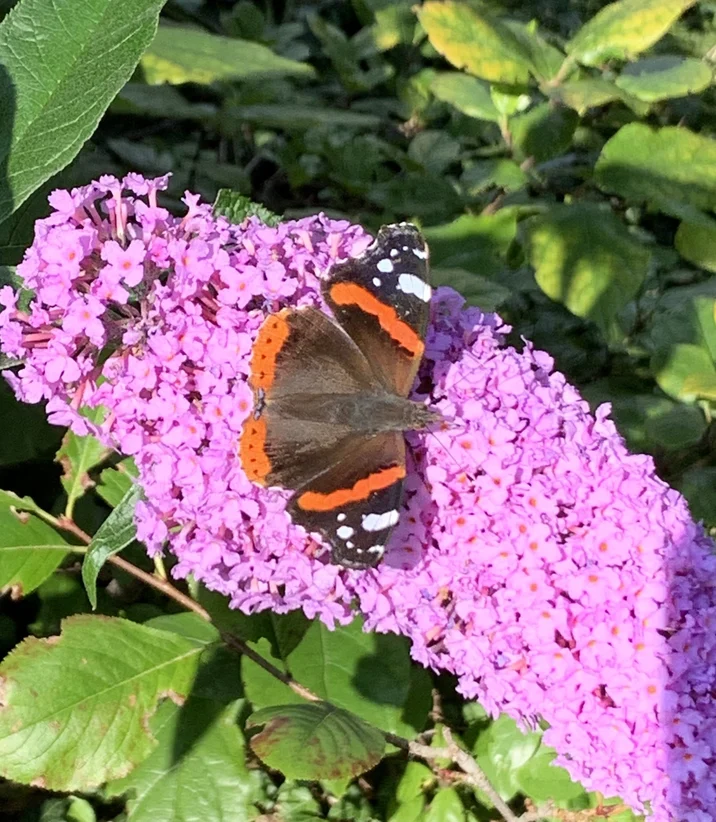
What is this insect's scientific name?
Vanessa atalanta
